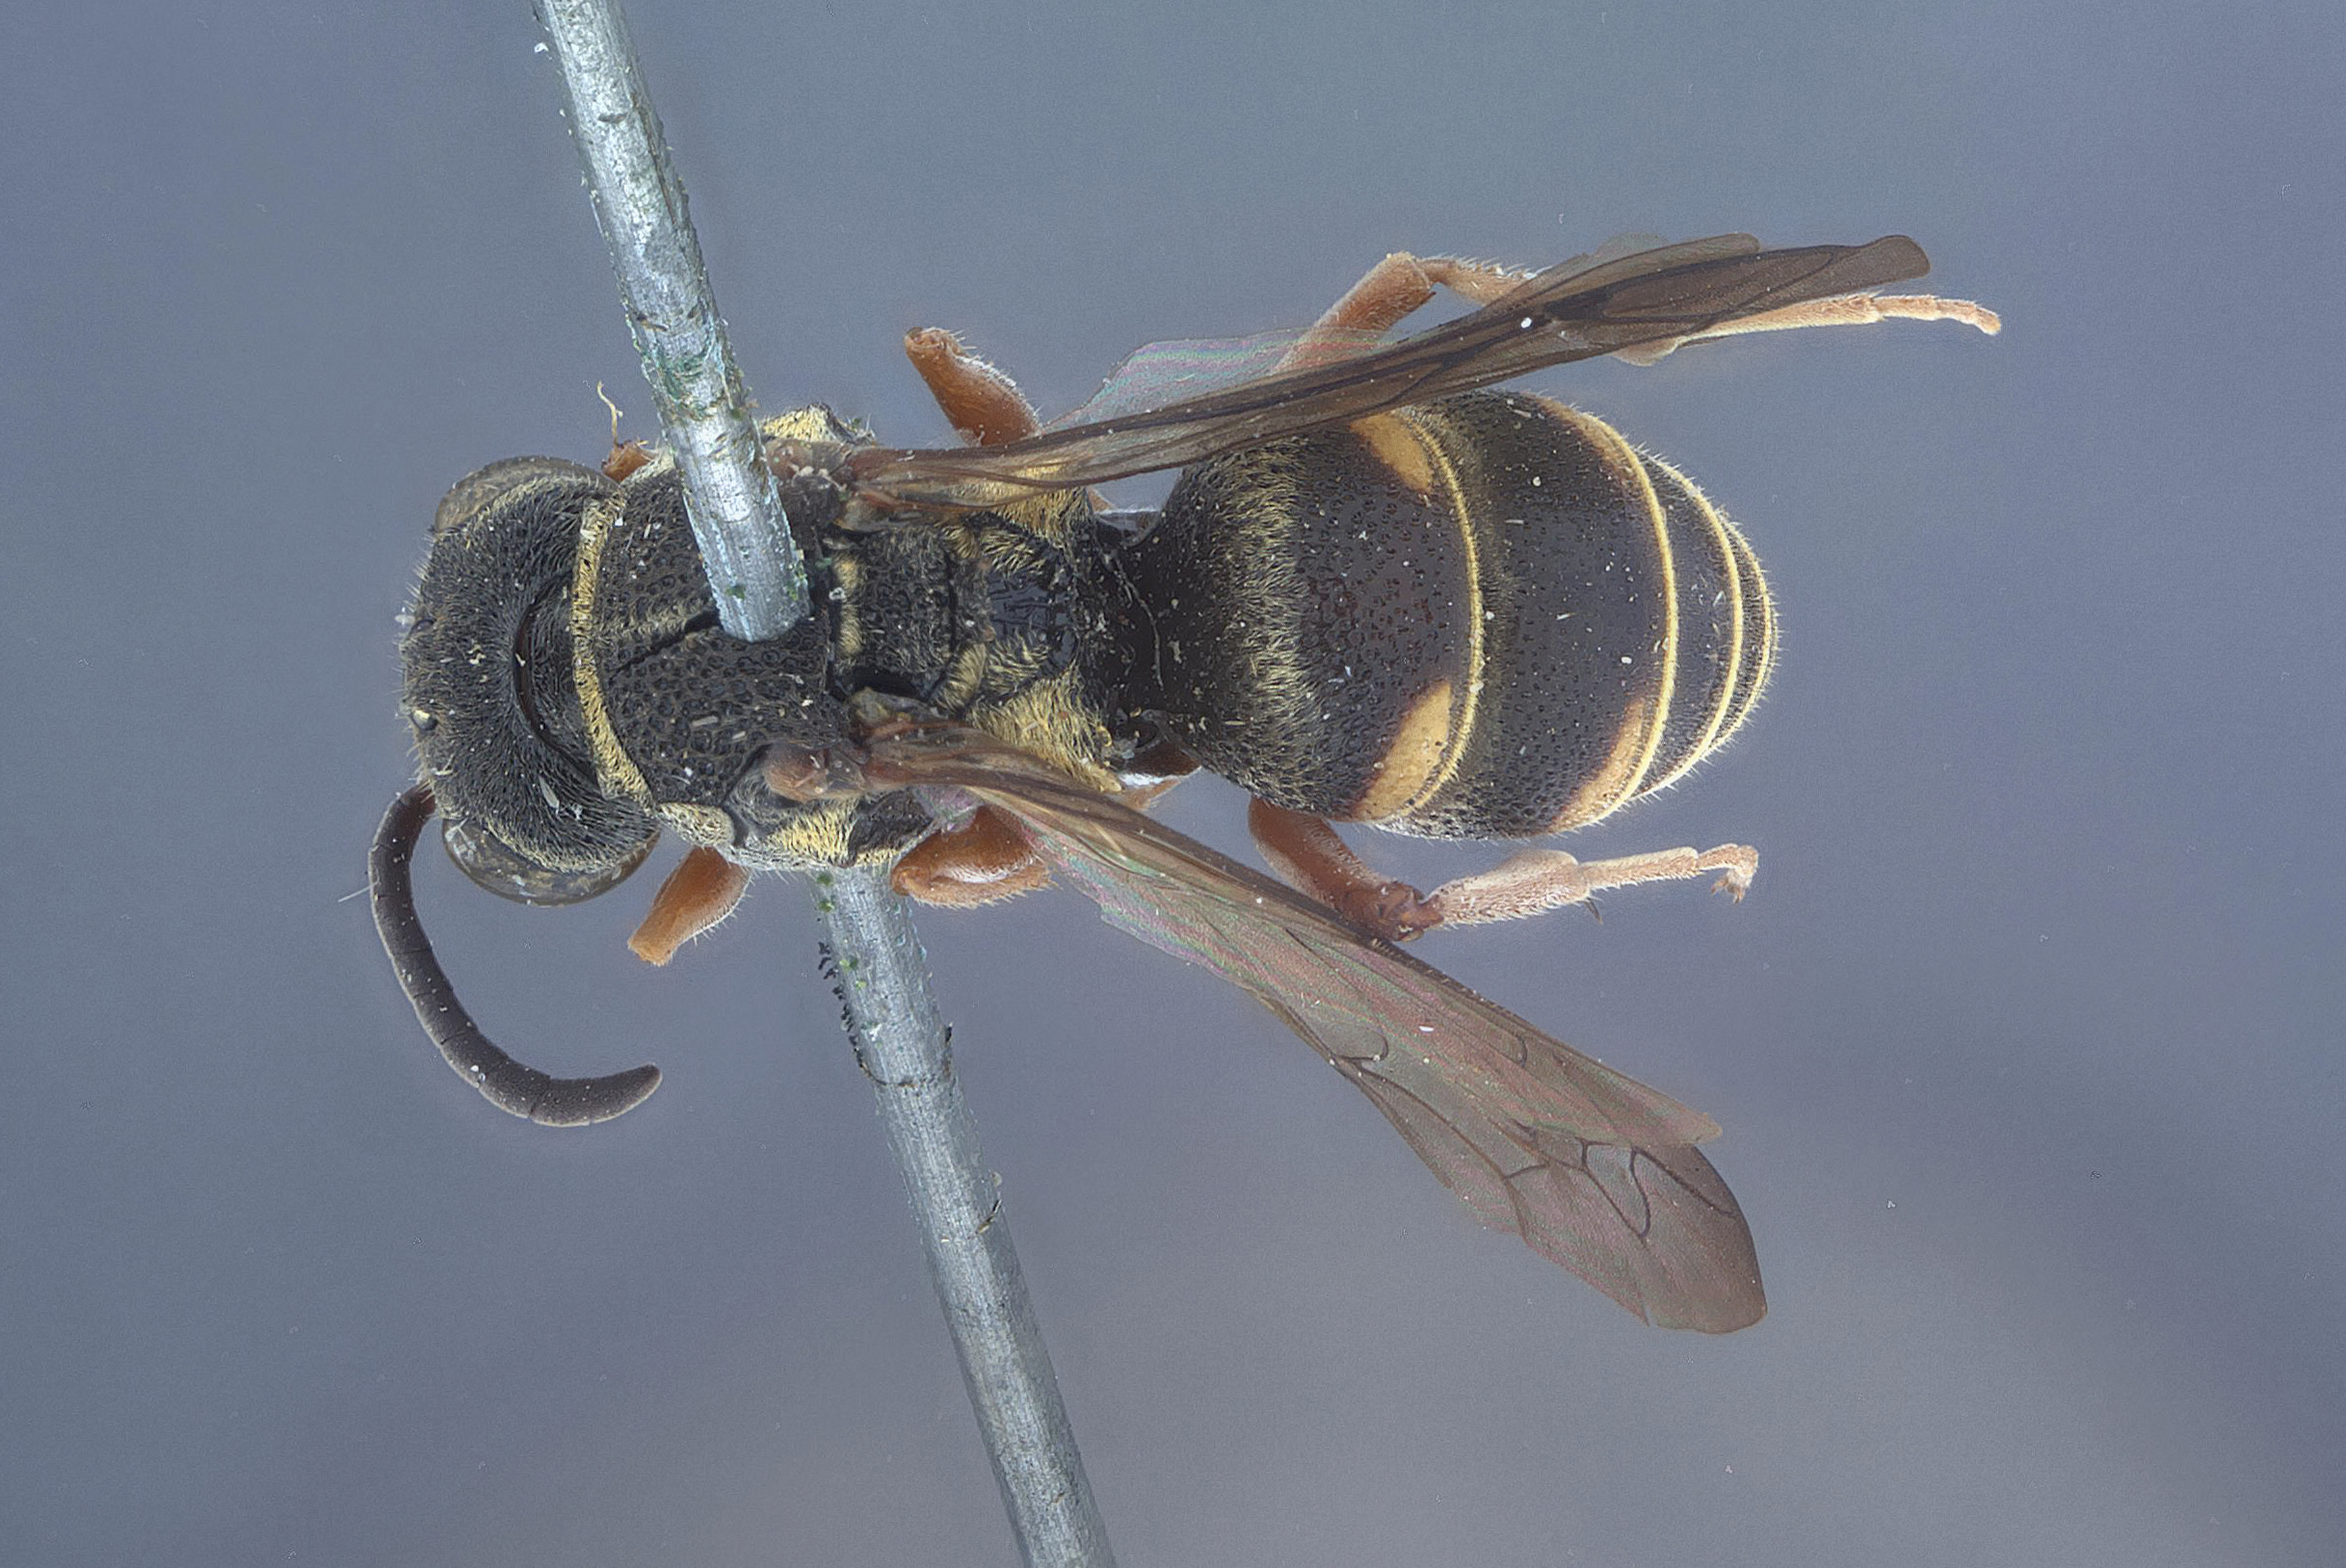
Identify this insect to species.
Nysson plesia
